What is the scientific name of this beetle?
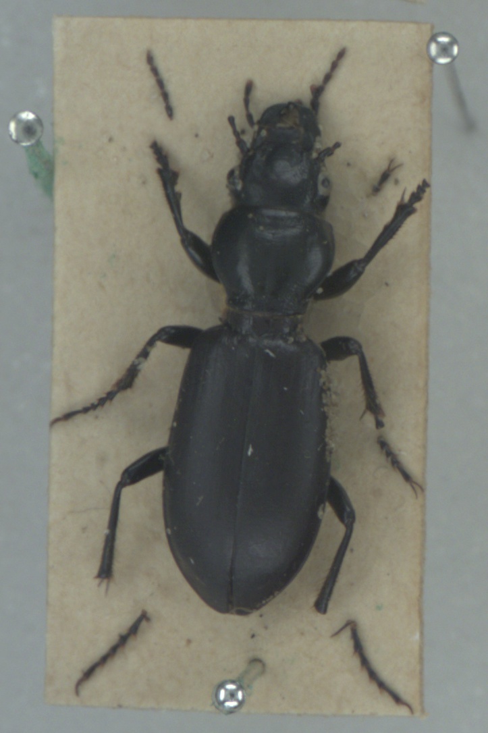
Broscus cephalotes
